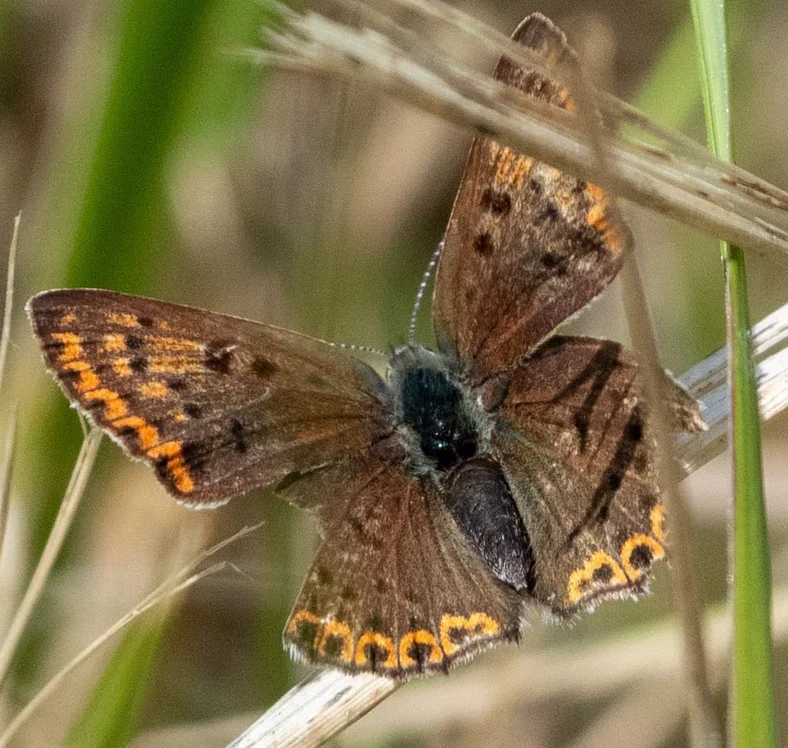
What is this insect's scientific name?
Lycaena tityrus (also Loweia tityrus)
